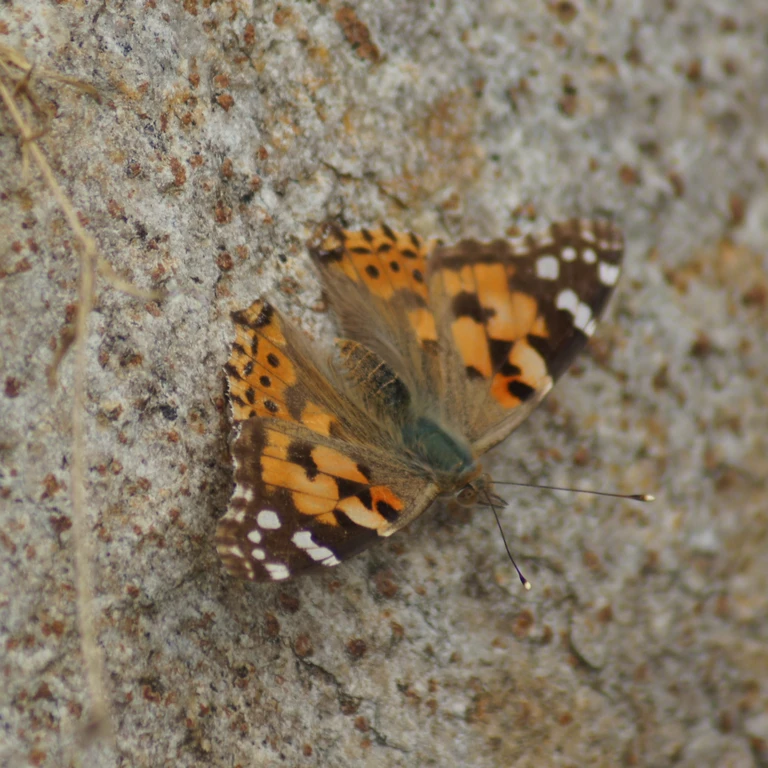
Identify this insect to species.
Vanessa cardui
